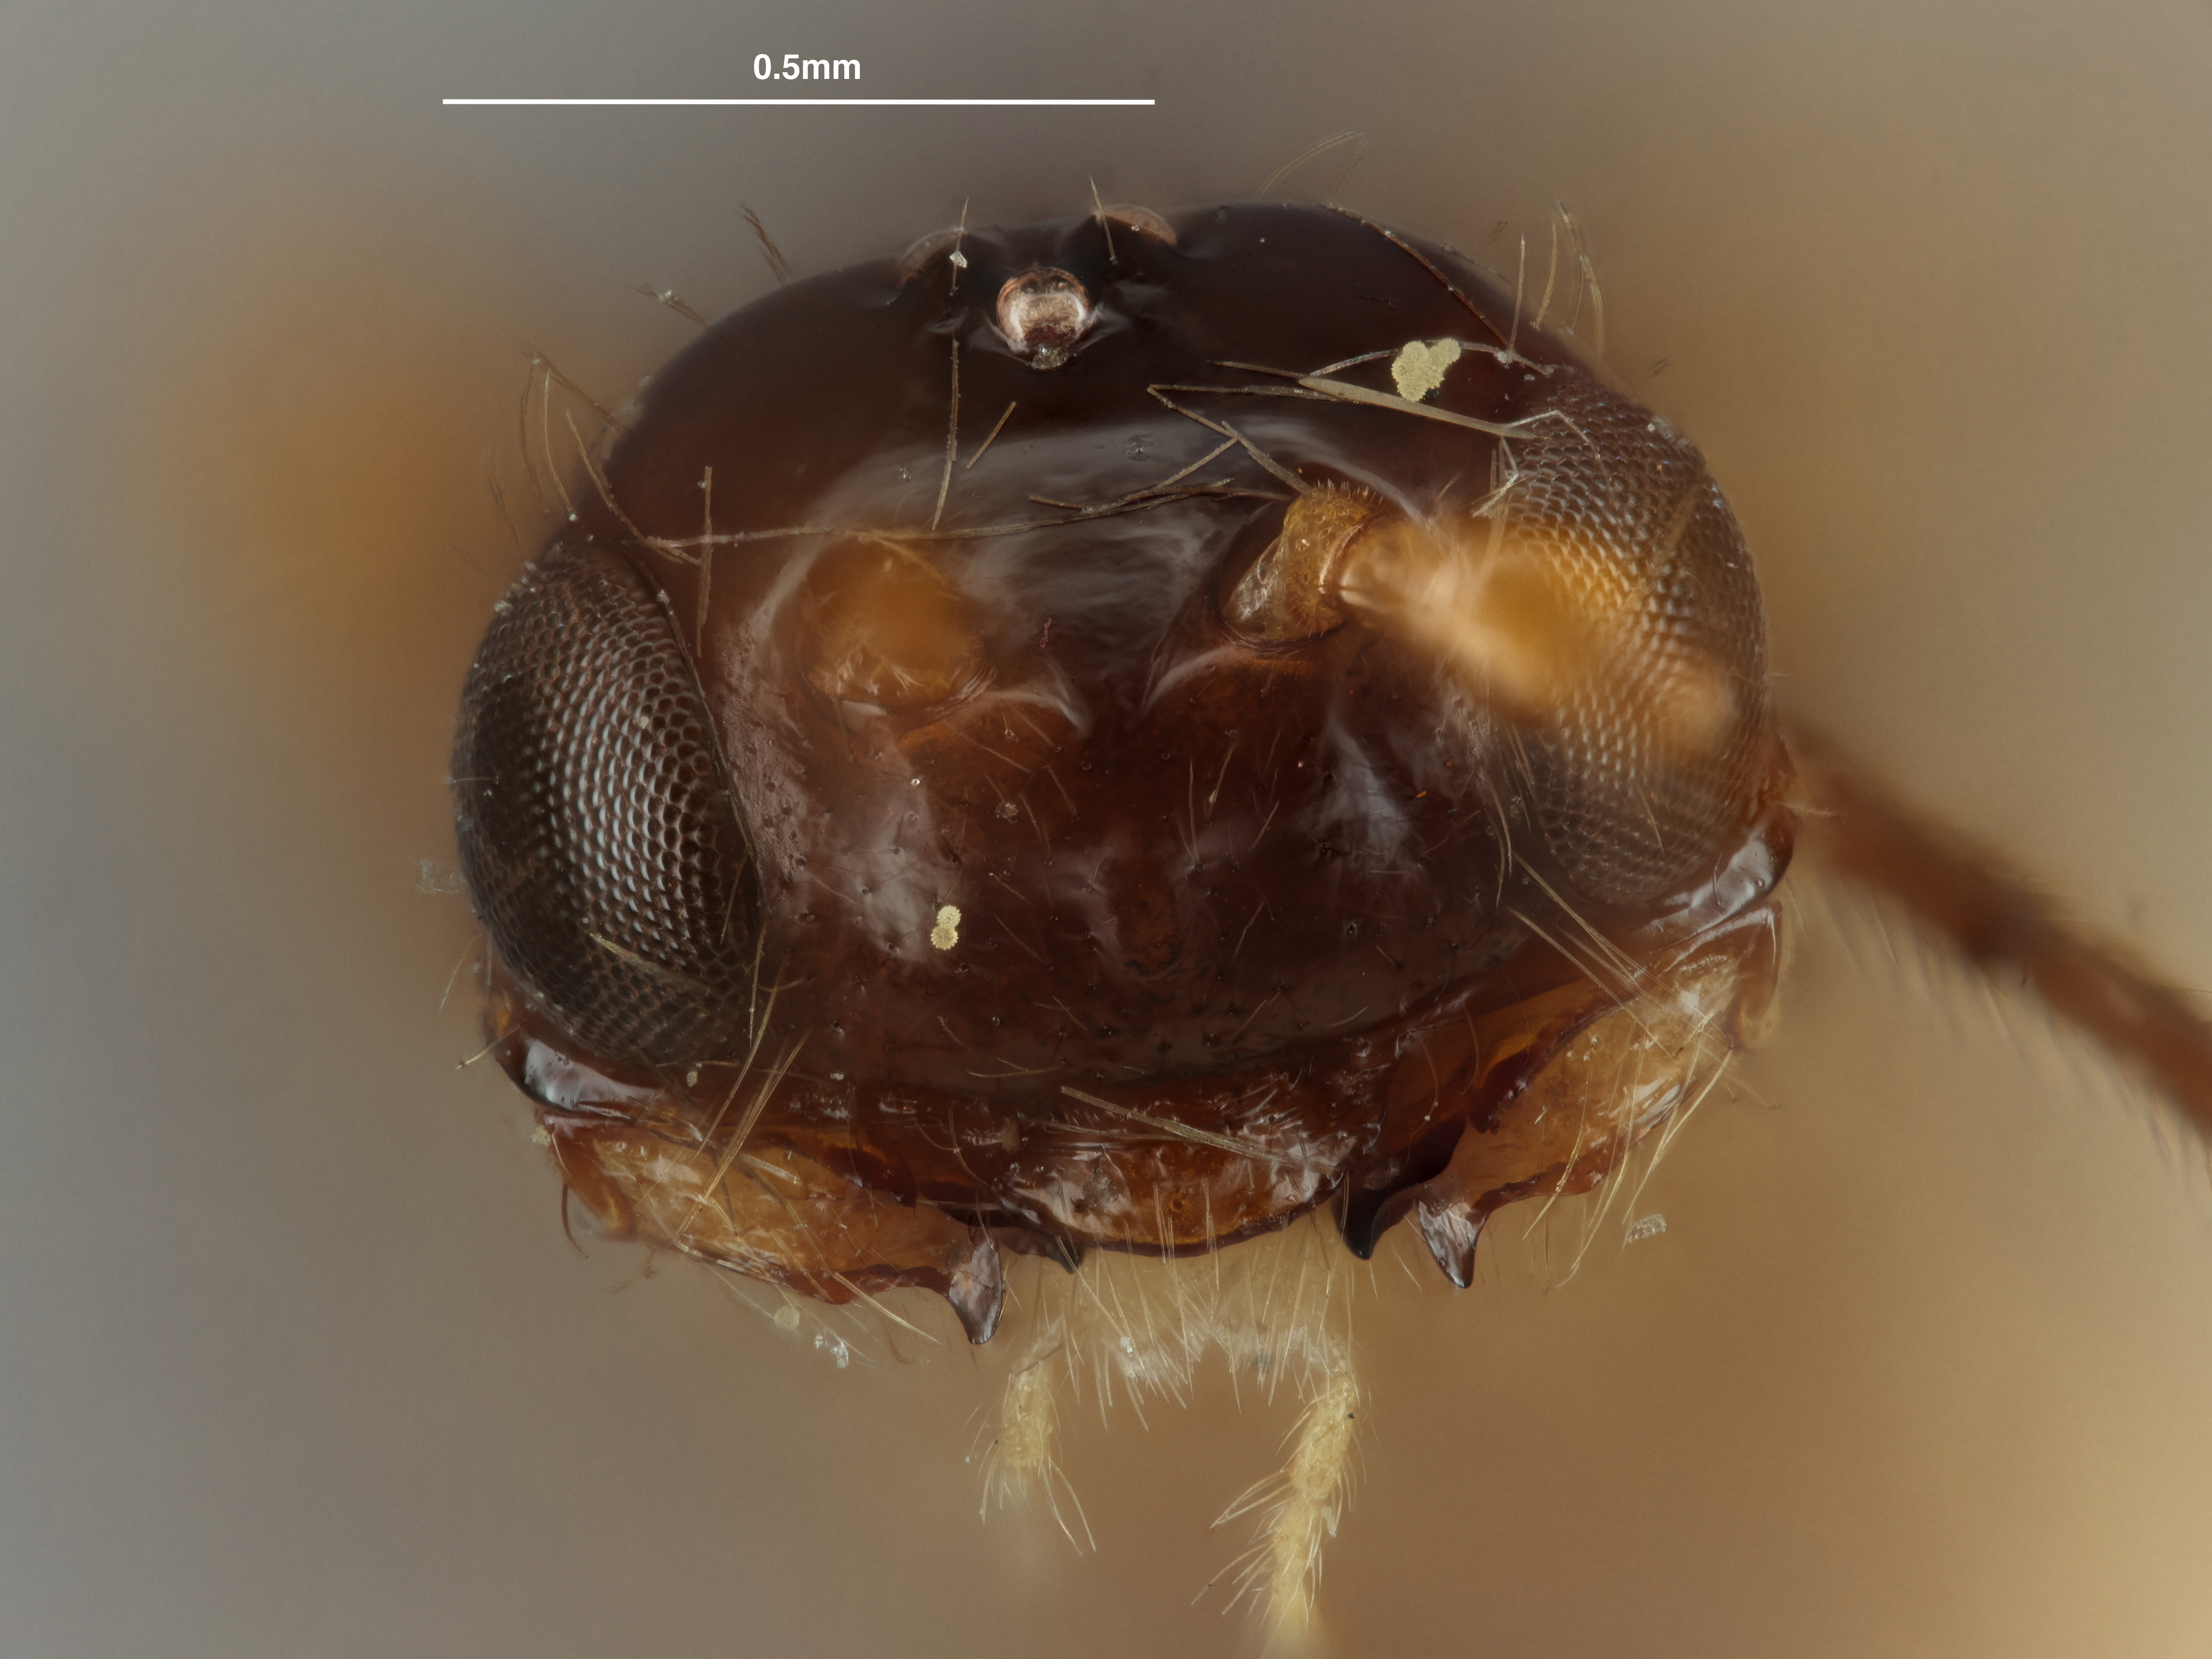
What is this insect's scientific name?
Phaenocarpa rossata
